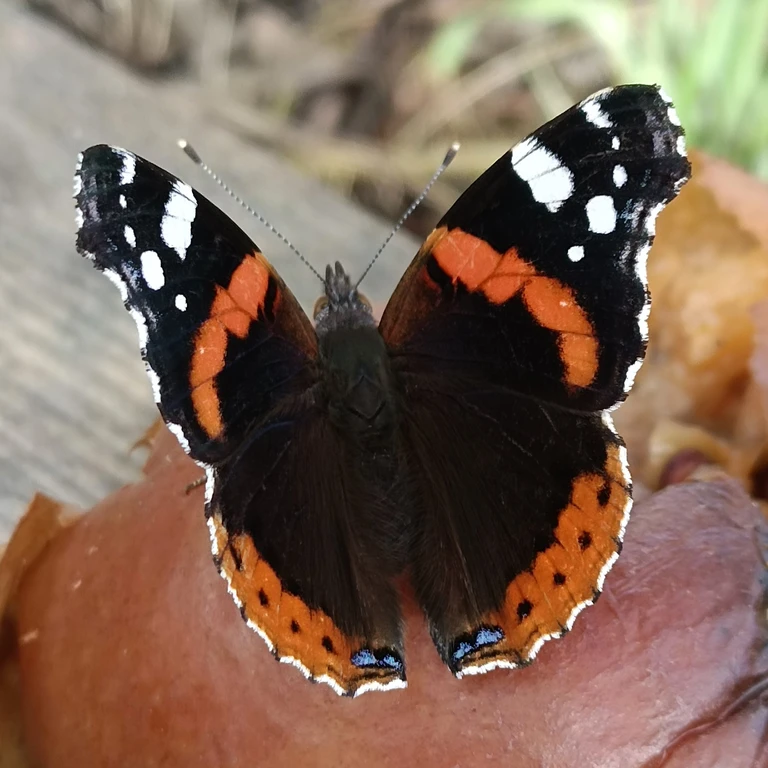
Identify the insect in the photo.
Vanessa atalanta
